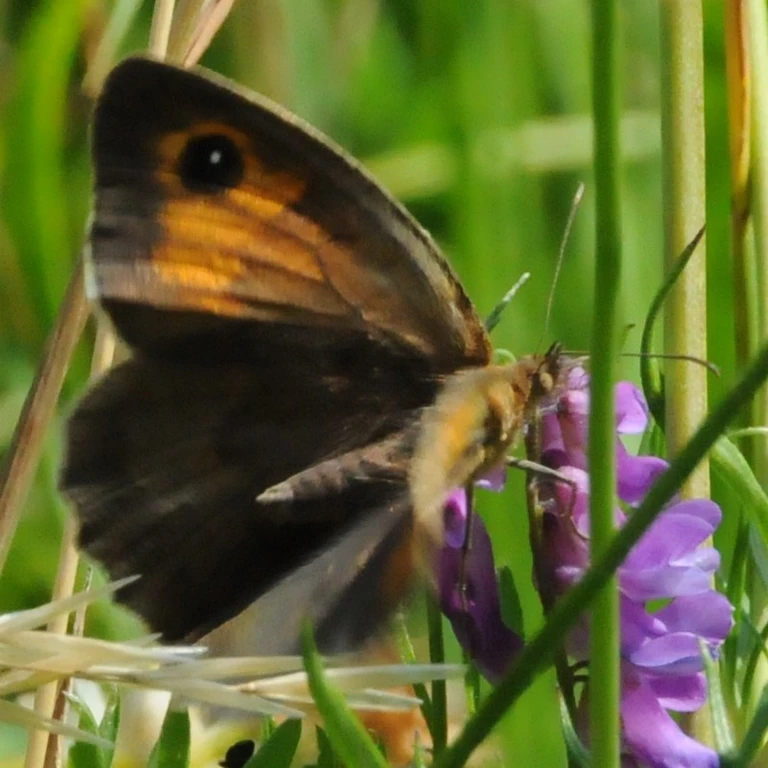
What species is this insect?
Maniola jurtina
